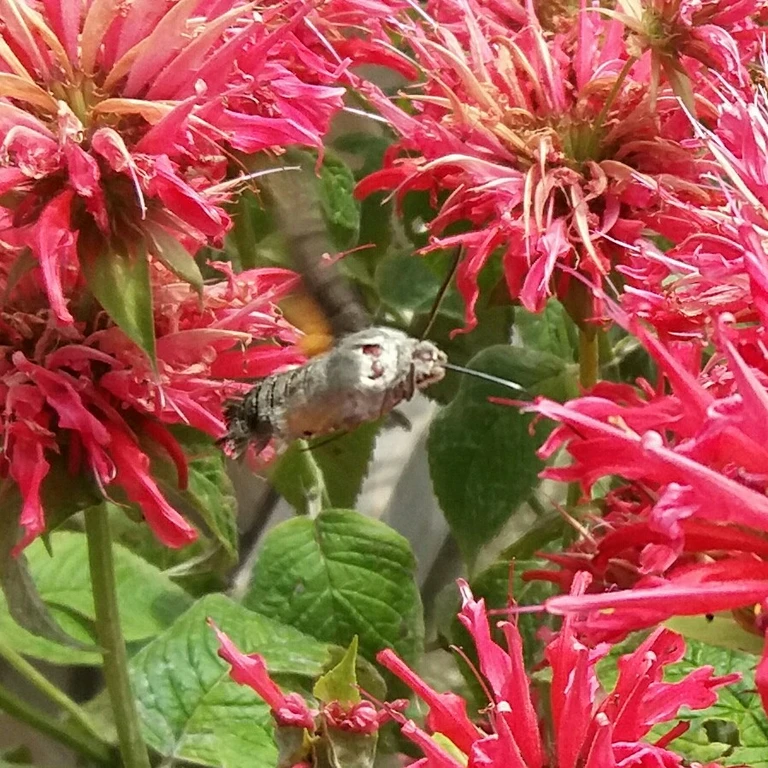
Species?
Macroglossum stellatarum
